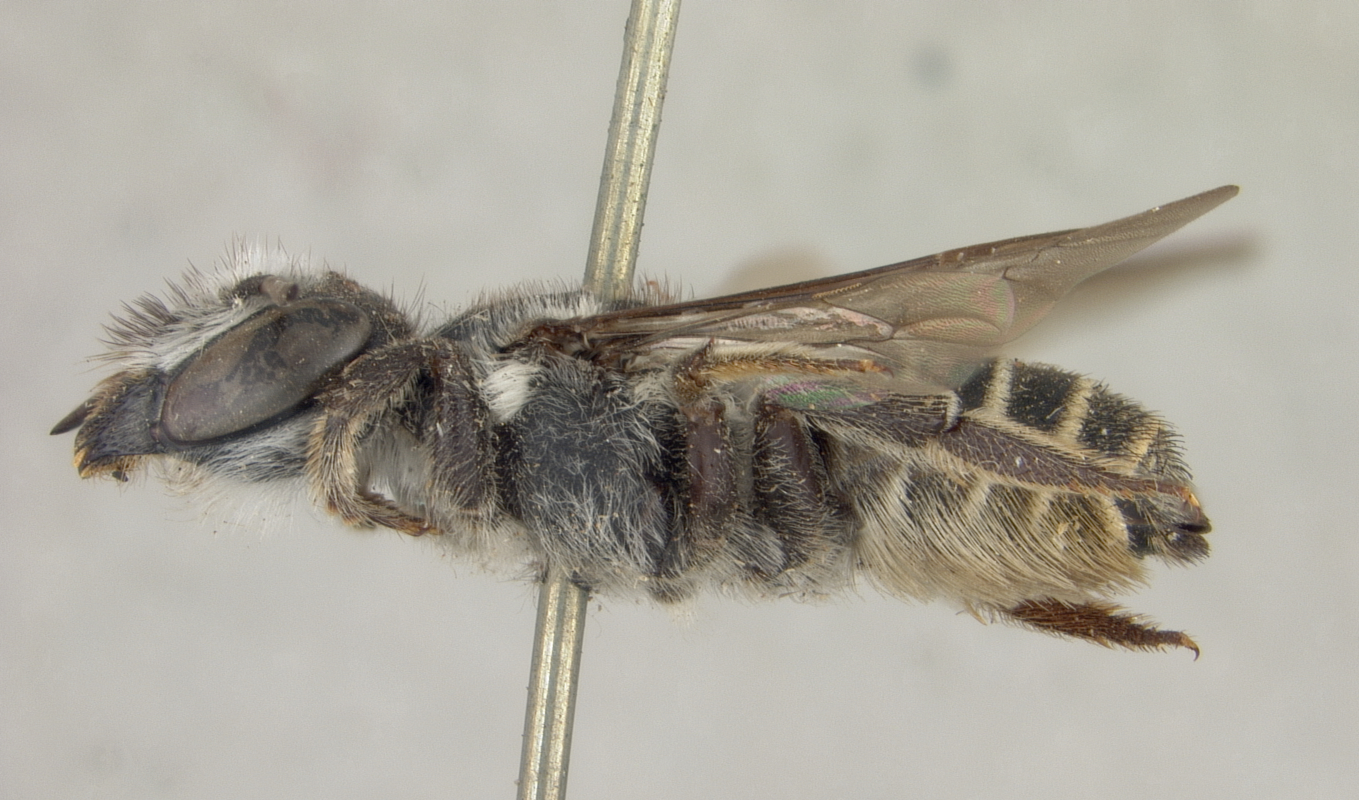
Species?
Megachile laqueata
